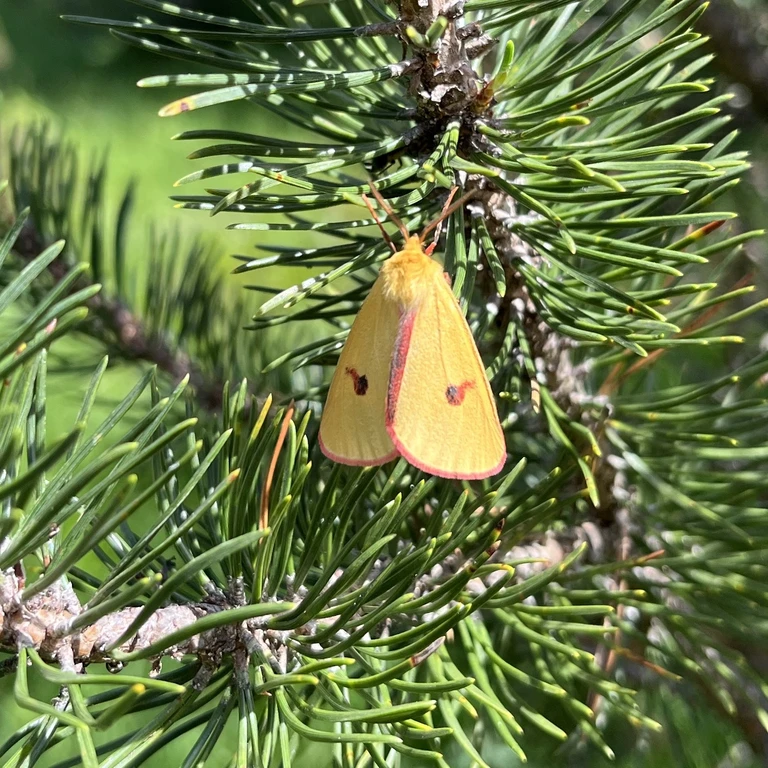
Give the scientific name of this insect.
Diacrisia sannio
